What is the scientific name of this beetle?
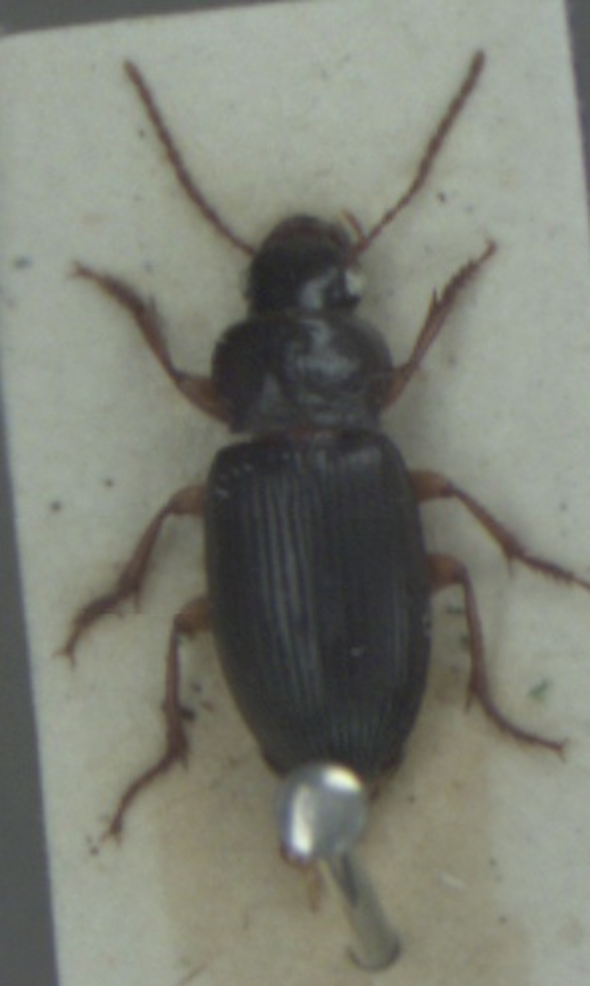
Ophonus rufibarbis
